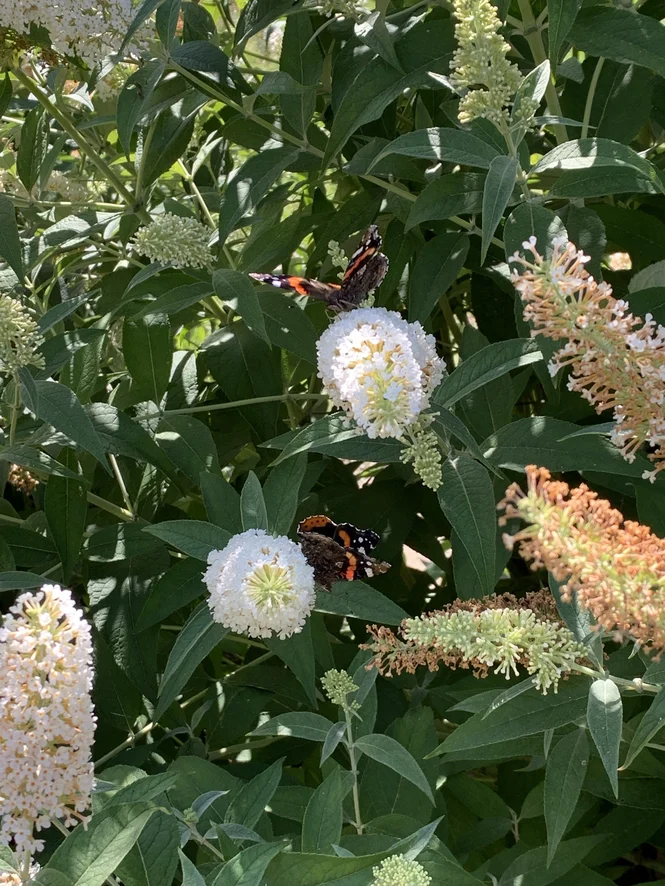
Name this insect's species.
Vanessa atalanta
